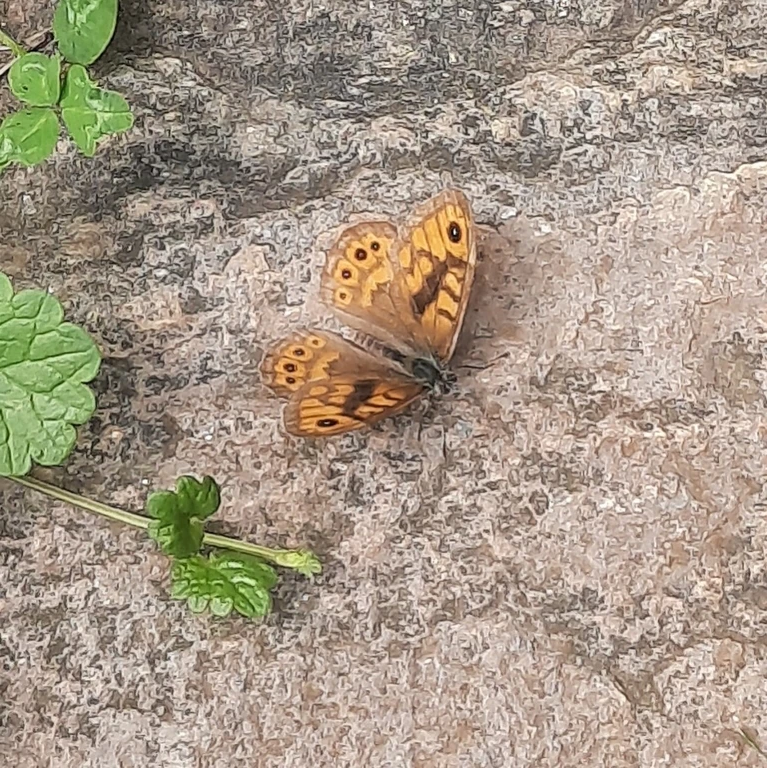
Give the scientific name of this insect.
Lasiommata megera (also Pararge megera)
